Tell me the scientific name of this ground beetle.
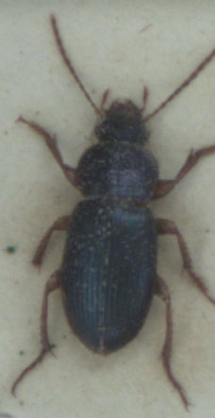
Ophonus azureus
